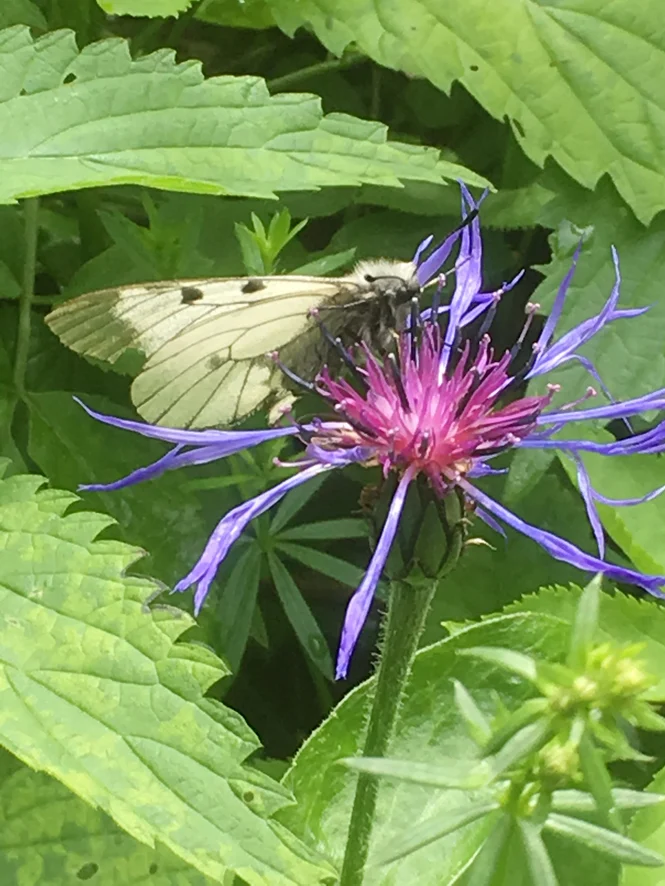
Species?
Parnassius mnemosyne
